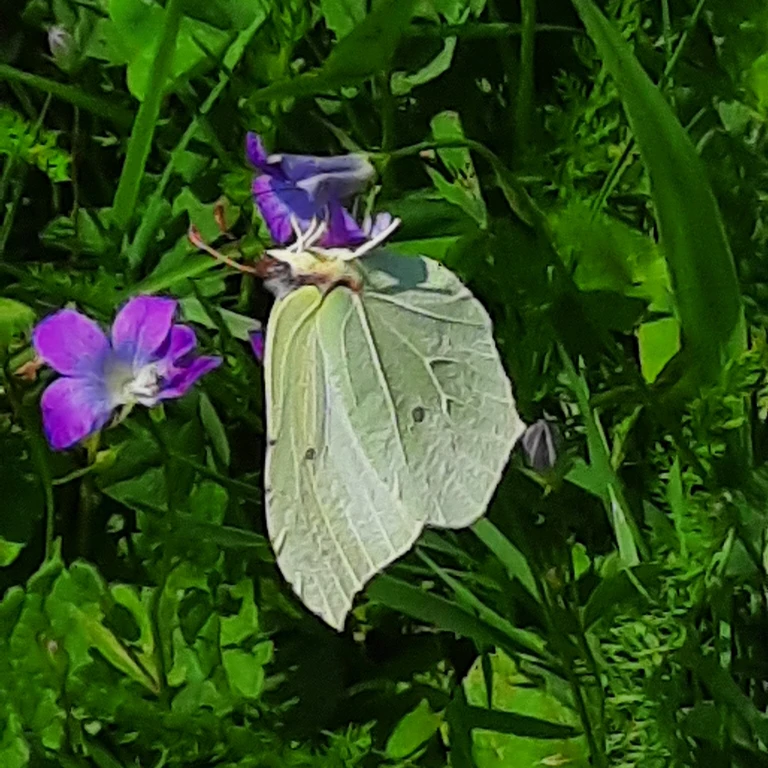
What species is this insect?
Gonepteryx rhamni
